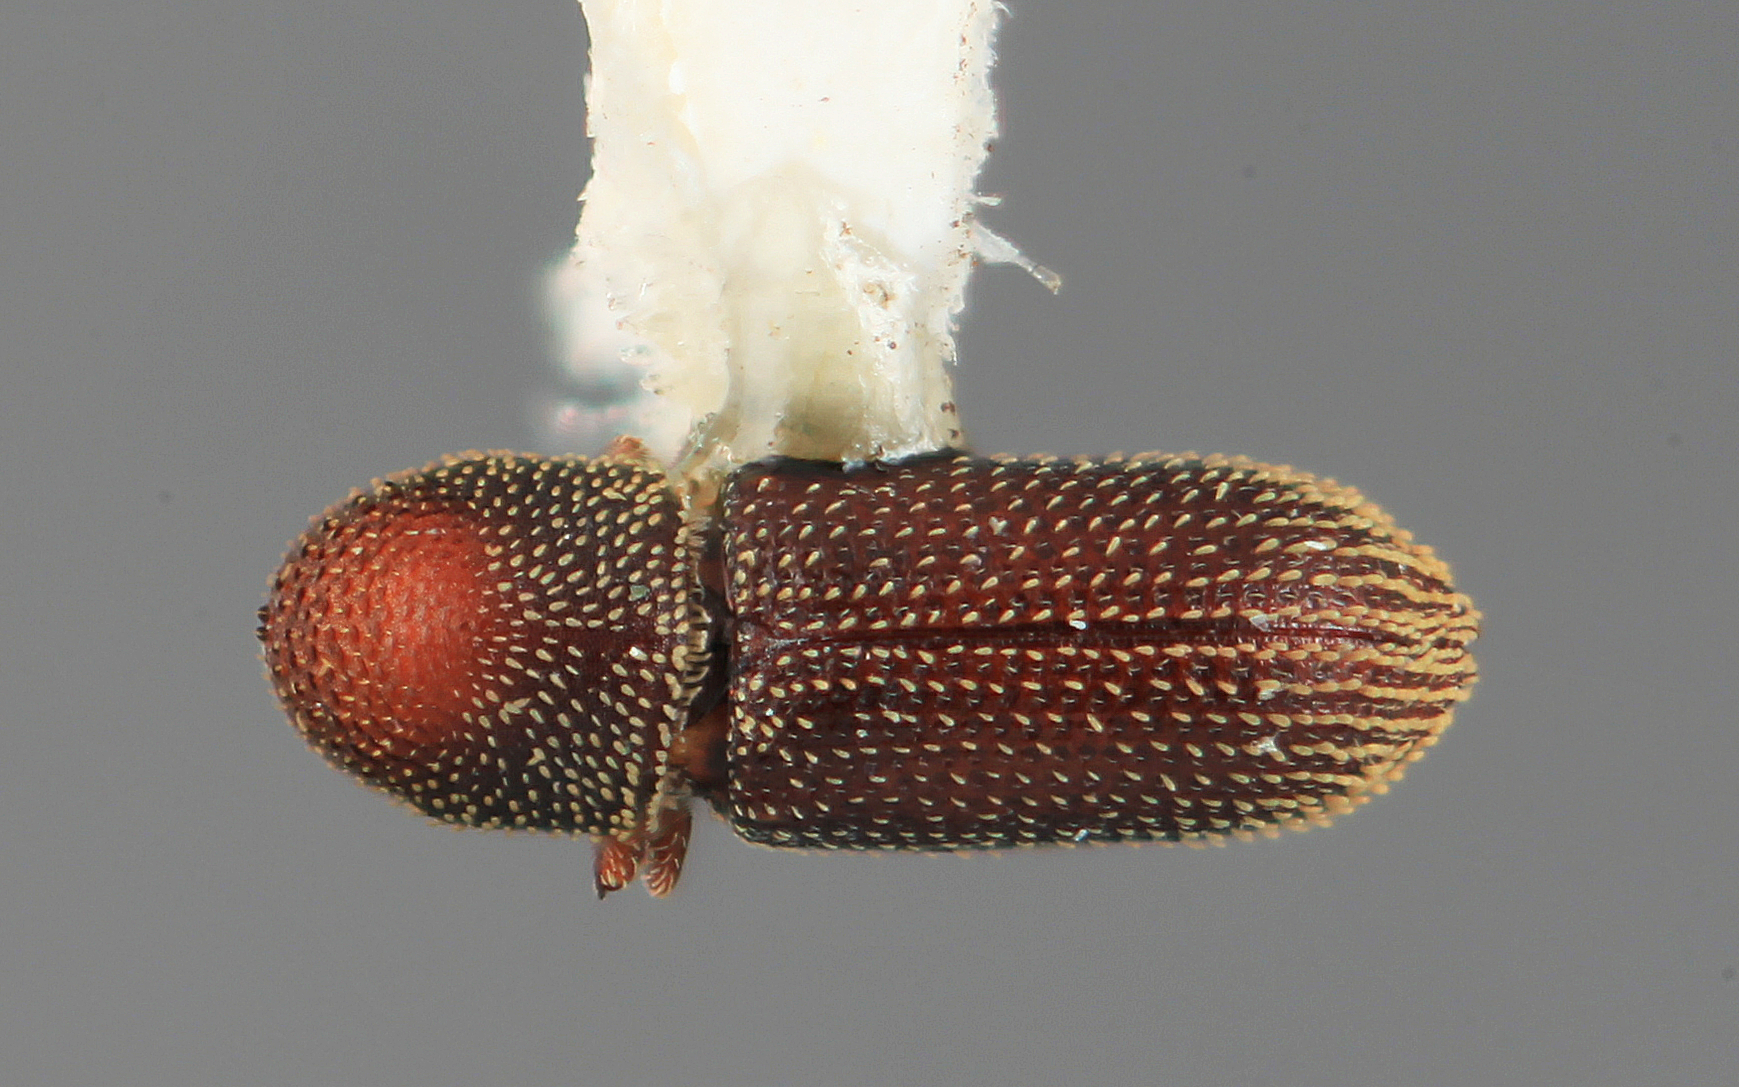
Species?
Micracisella vescula (also Micracis vescula)
